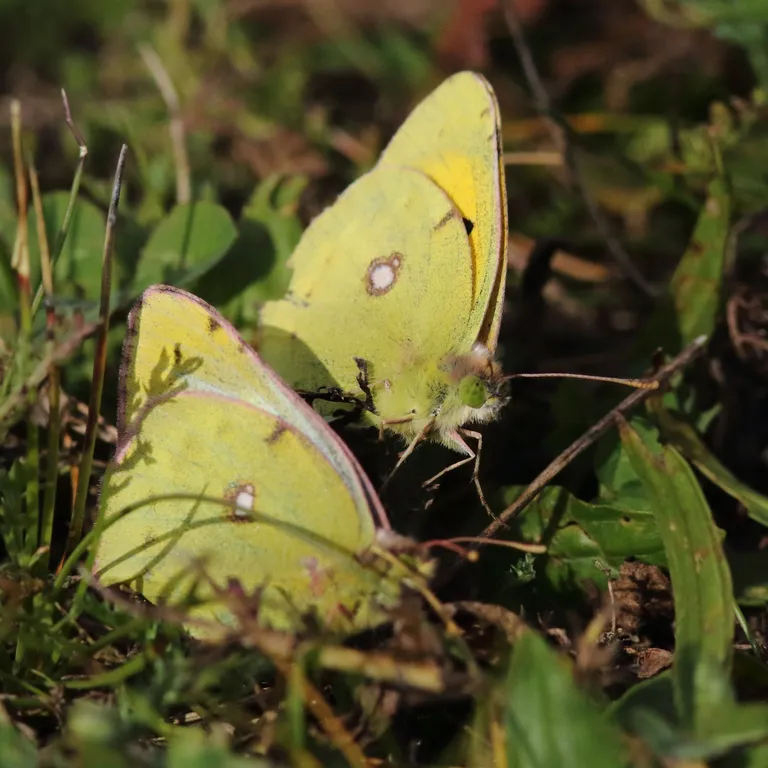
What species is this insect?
Colias croceus
